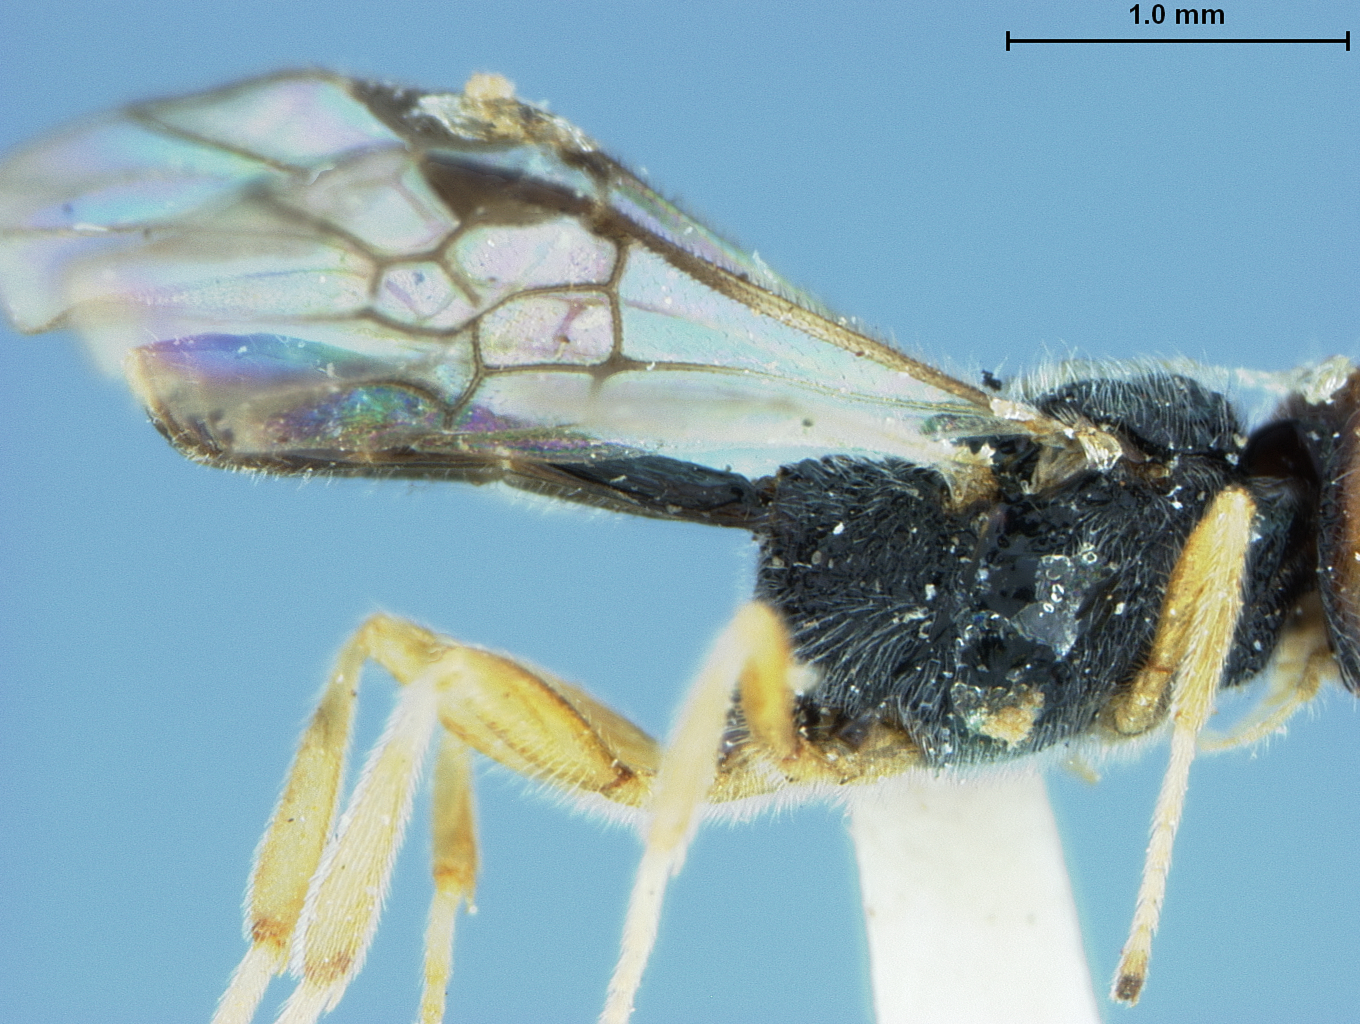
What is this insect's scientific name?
Promachus rubriceps
